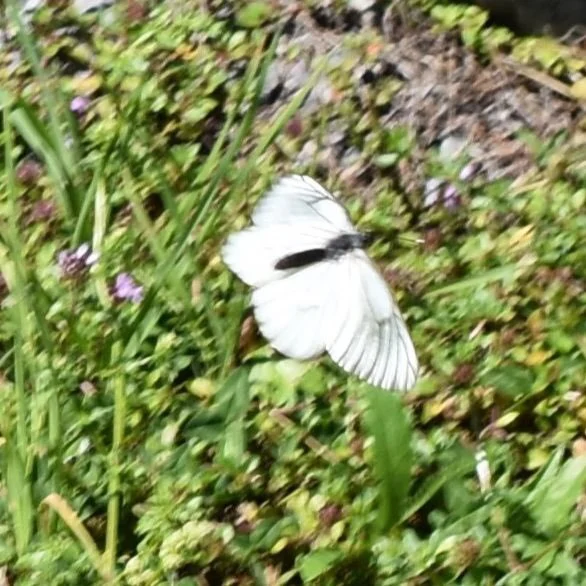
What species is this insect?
Aporia crataegi
